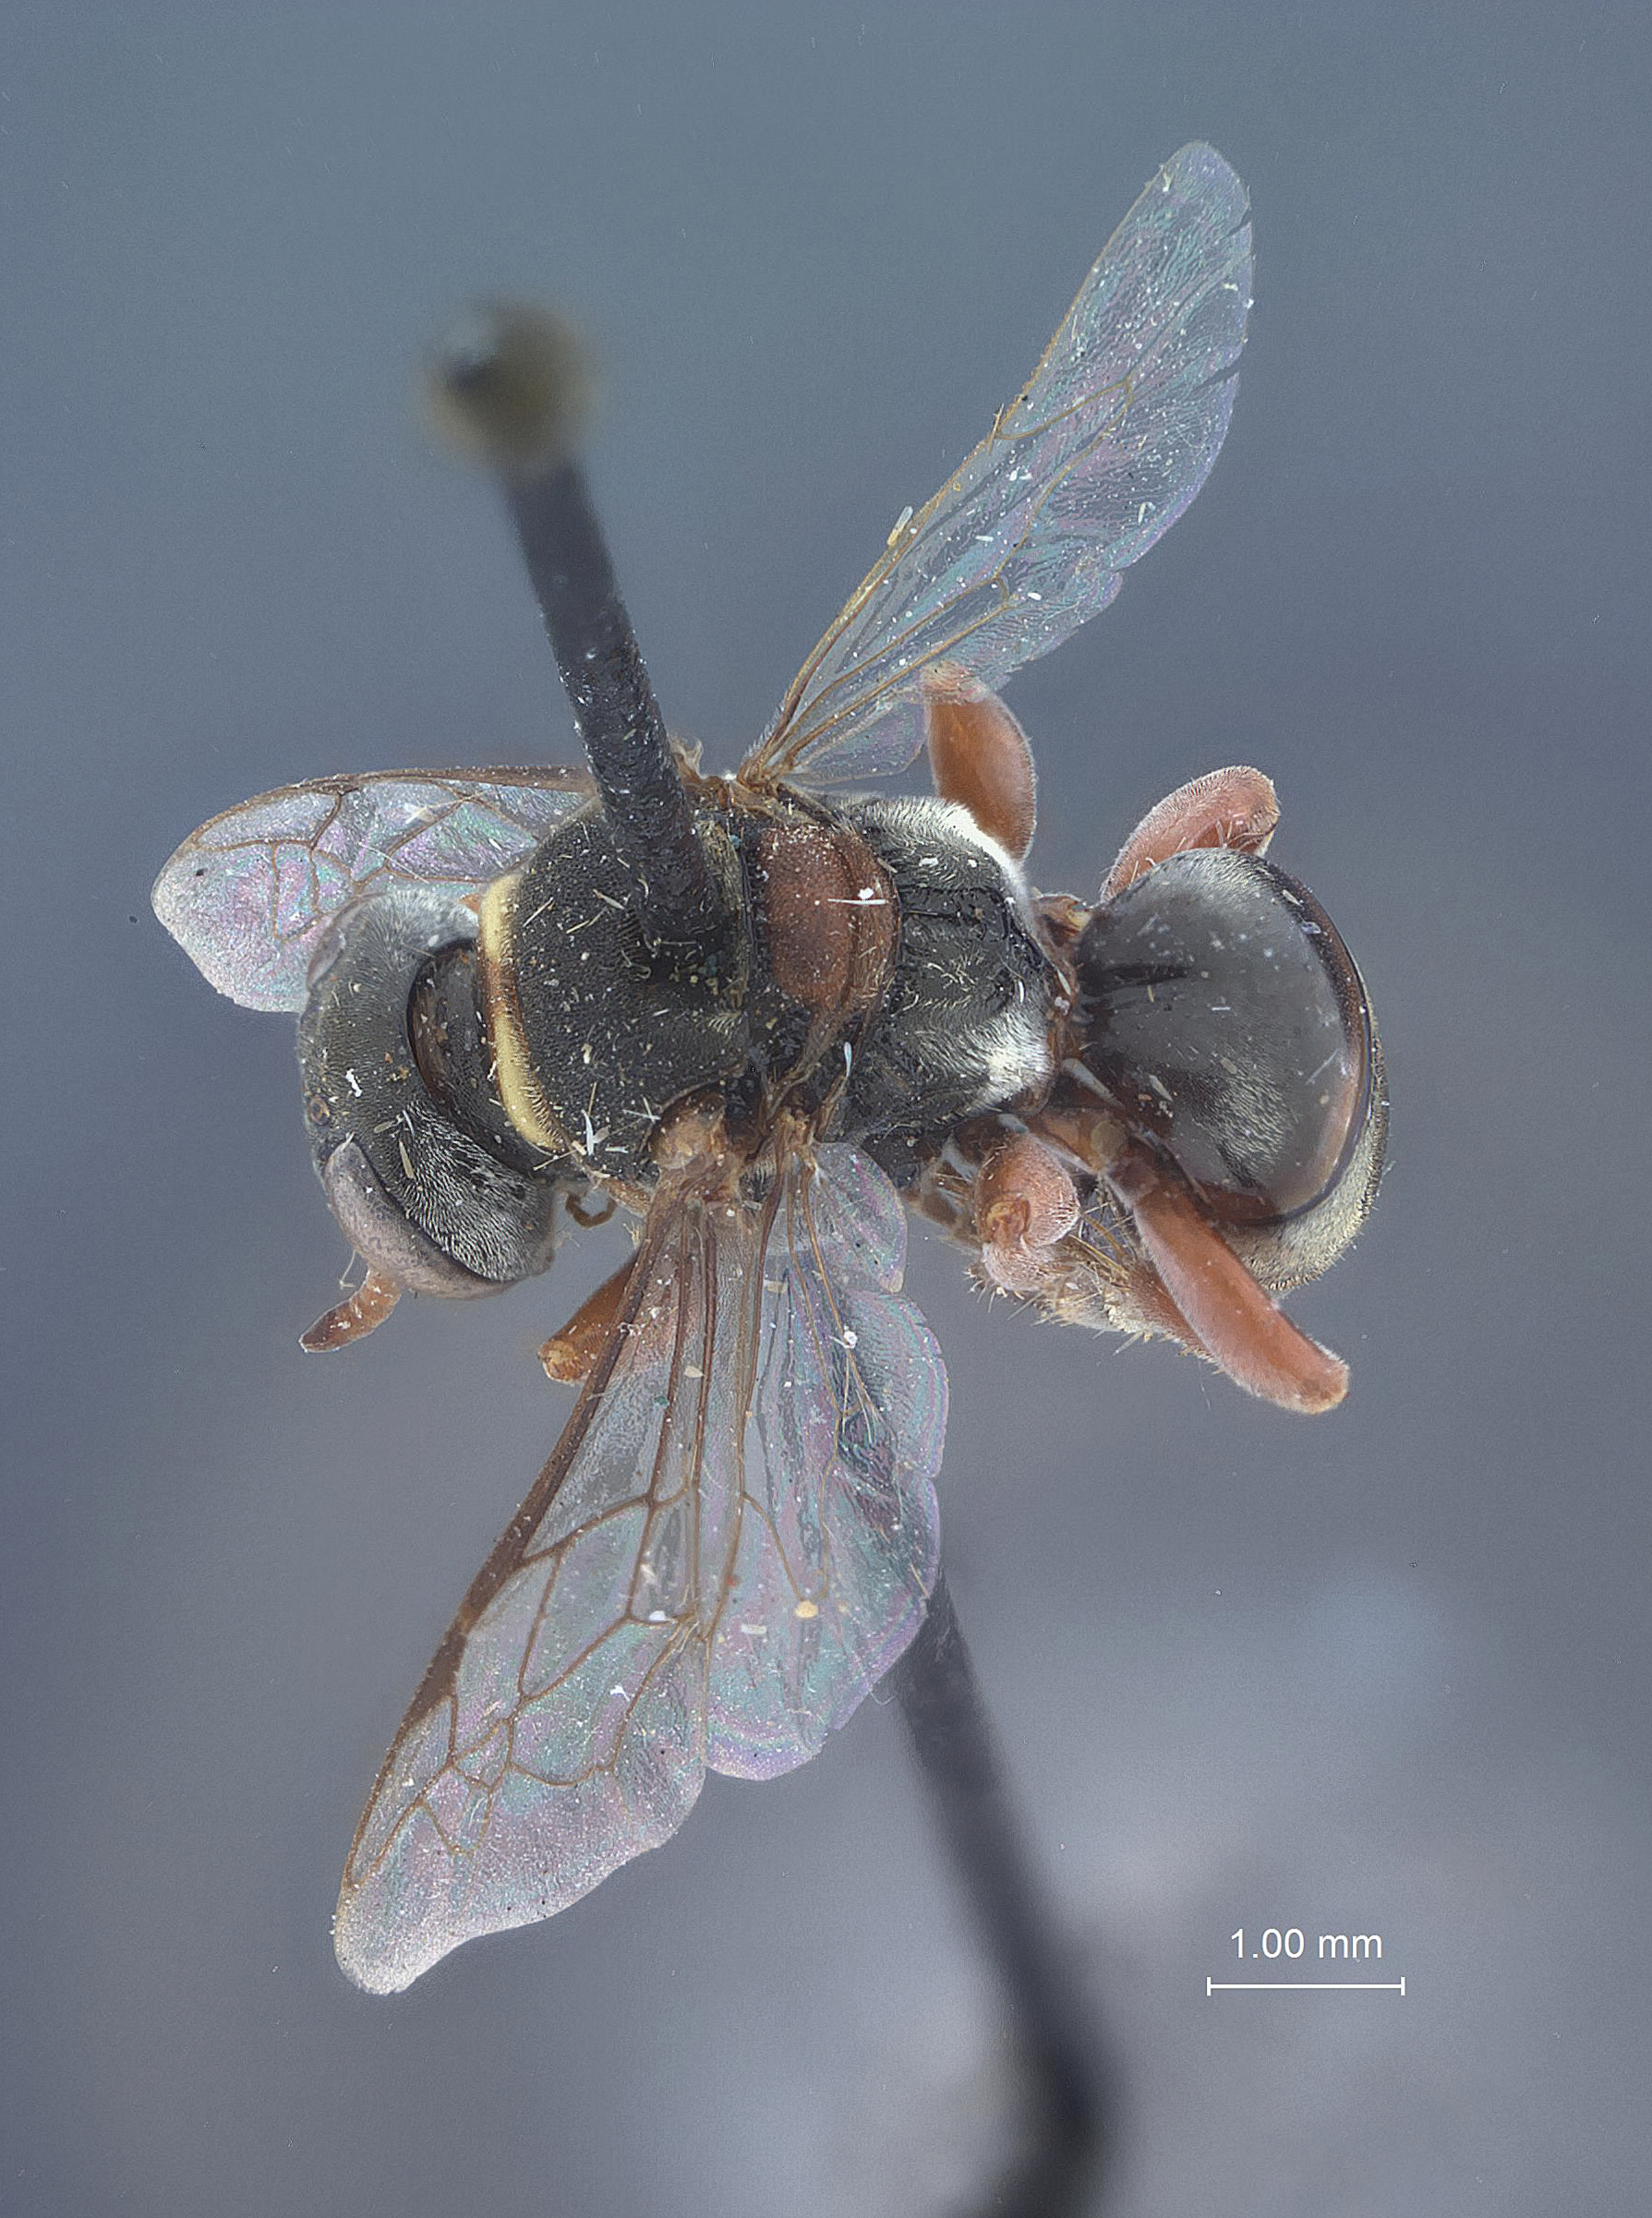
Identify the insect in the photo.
Zoyphium rufipes
